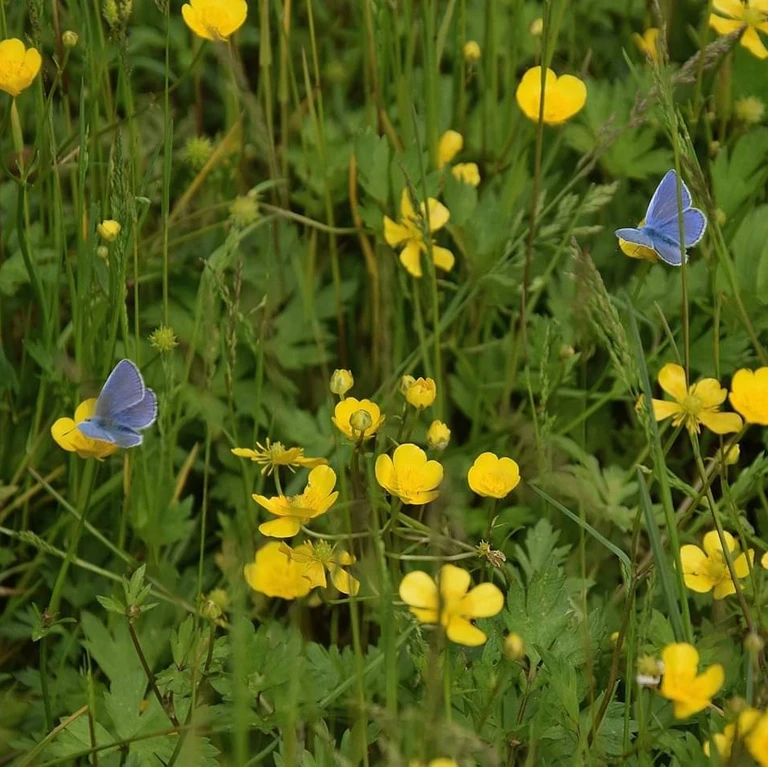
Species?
Polyommatus icarus
